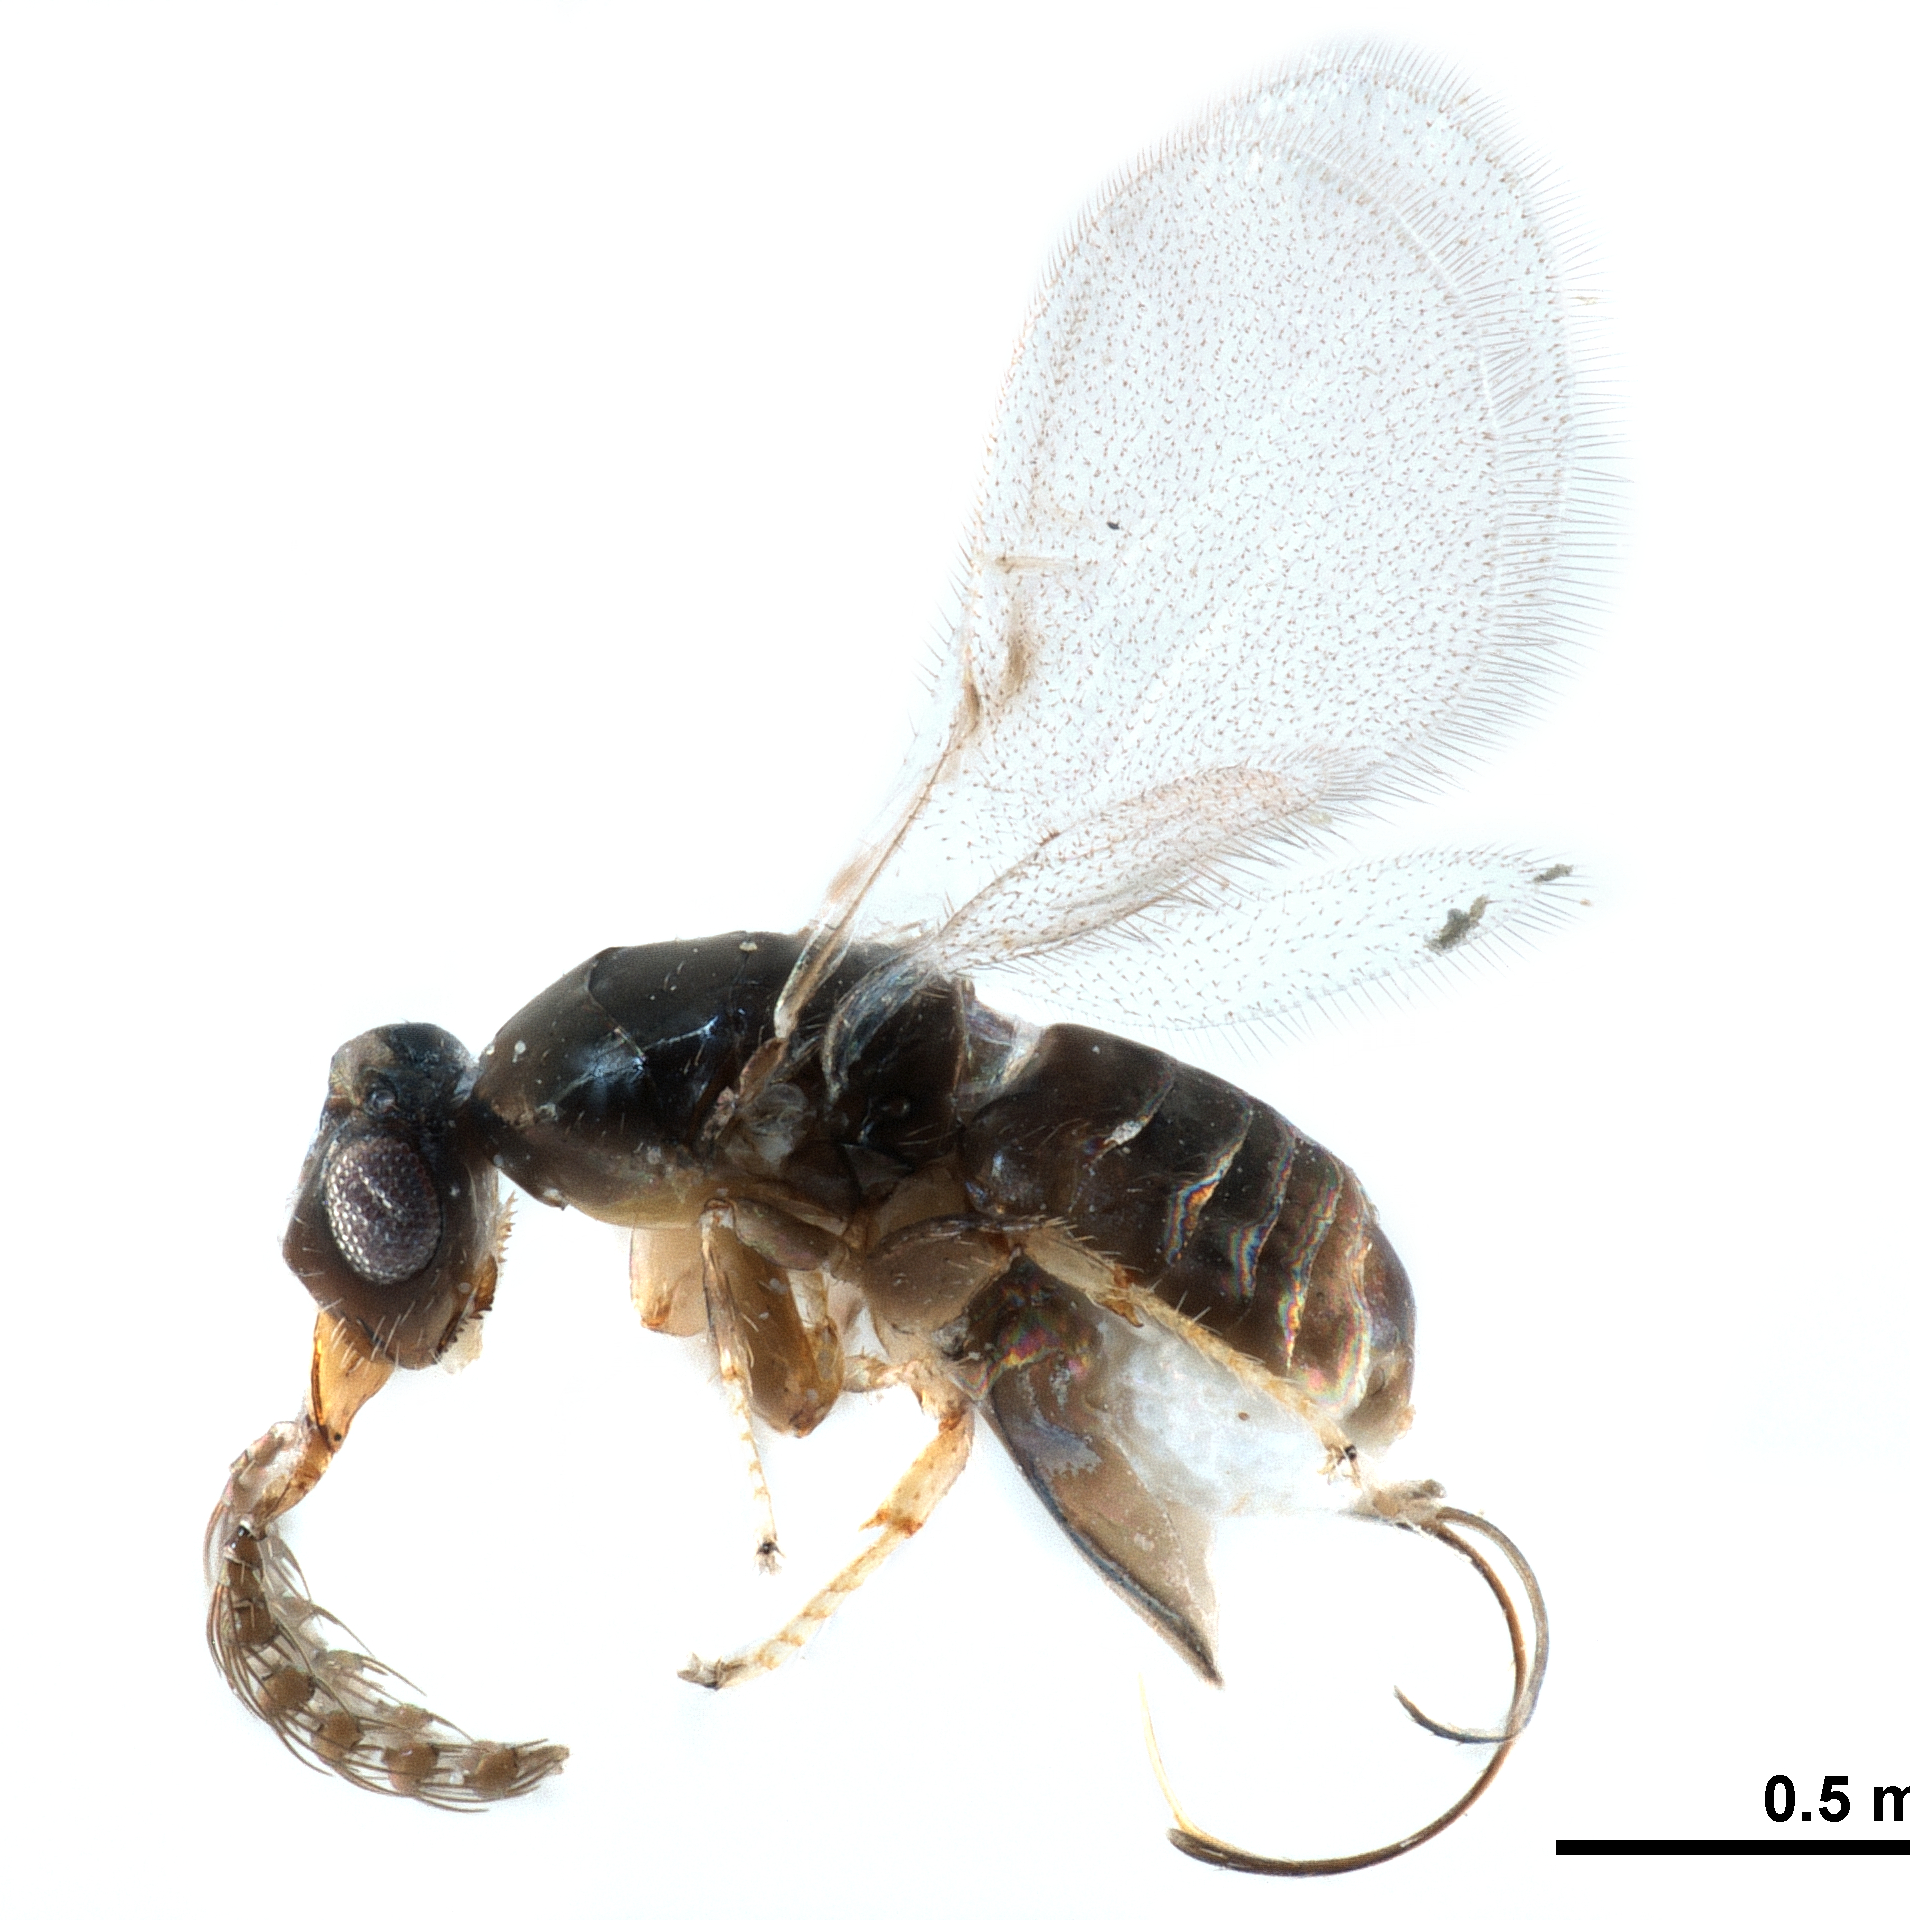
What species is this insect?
Eupristina verticillata
